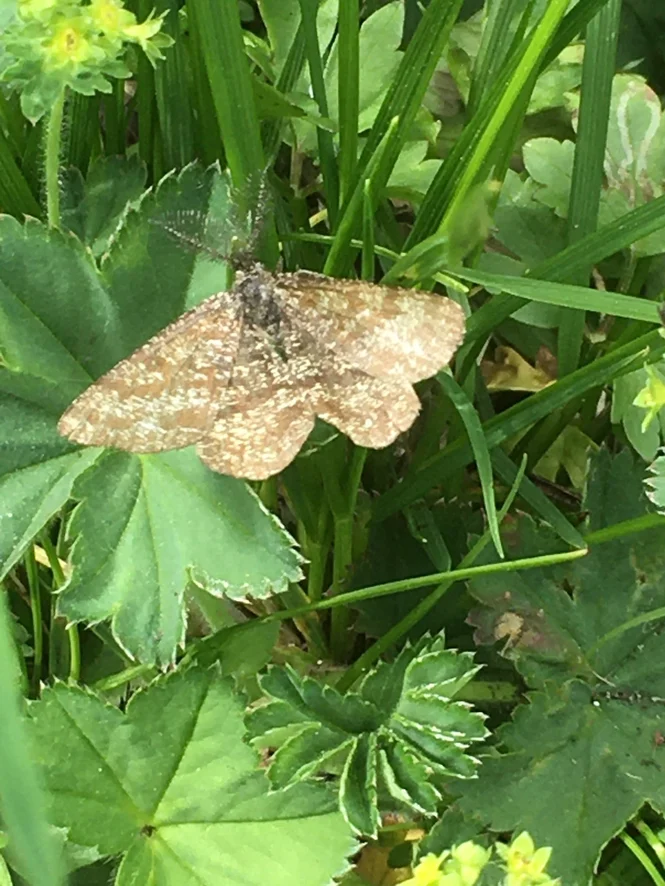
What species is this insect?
Ematurga atomaria
